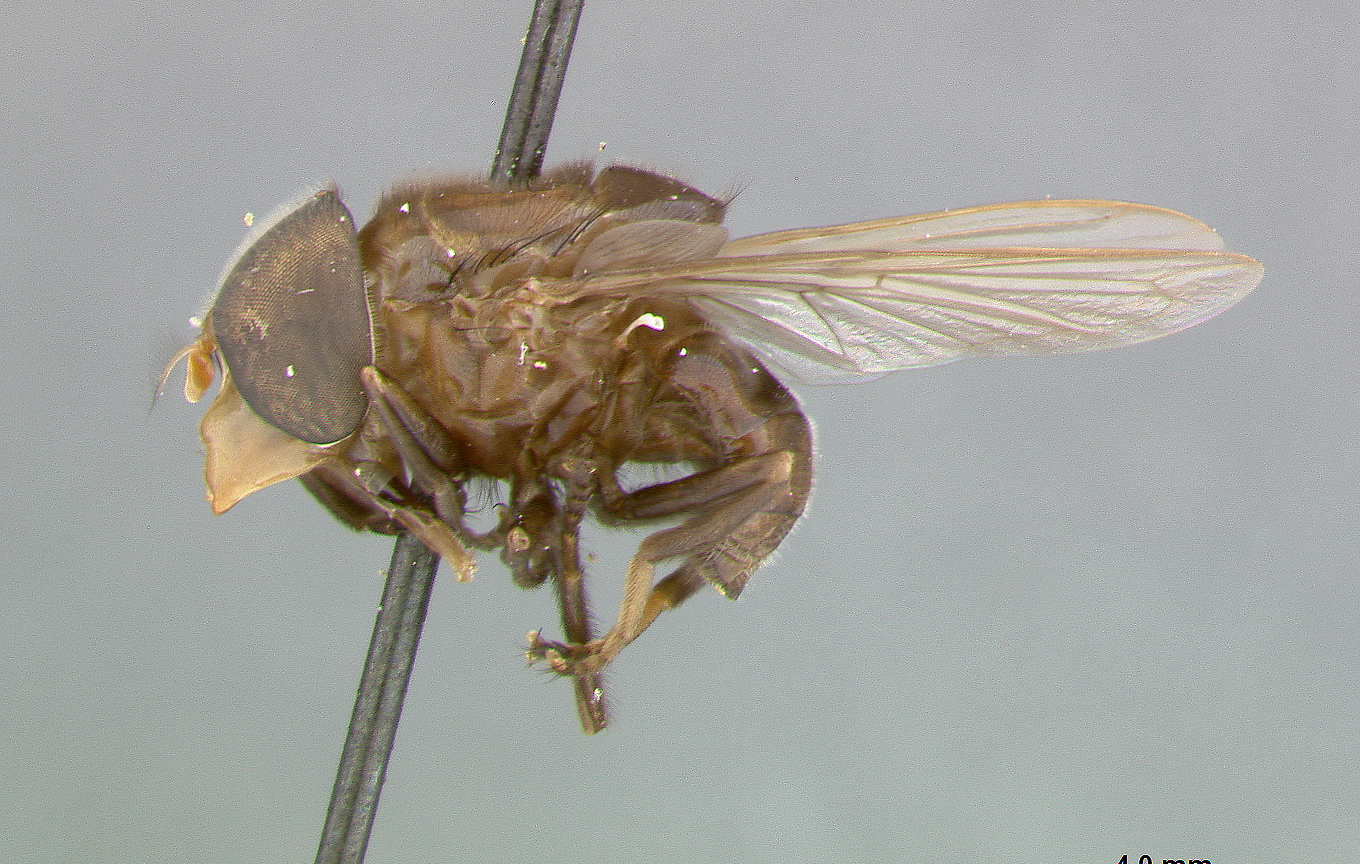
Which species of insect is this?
Volucella incommoda
